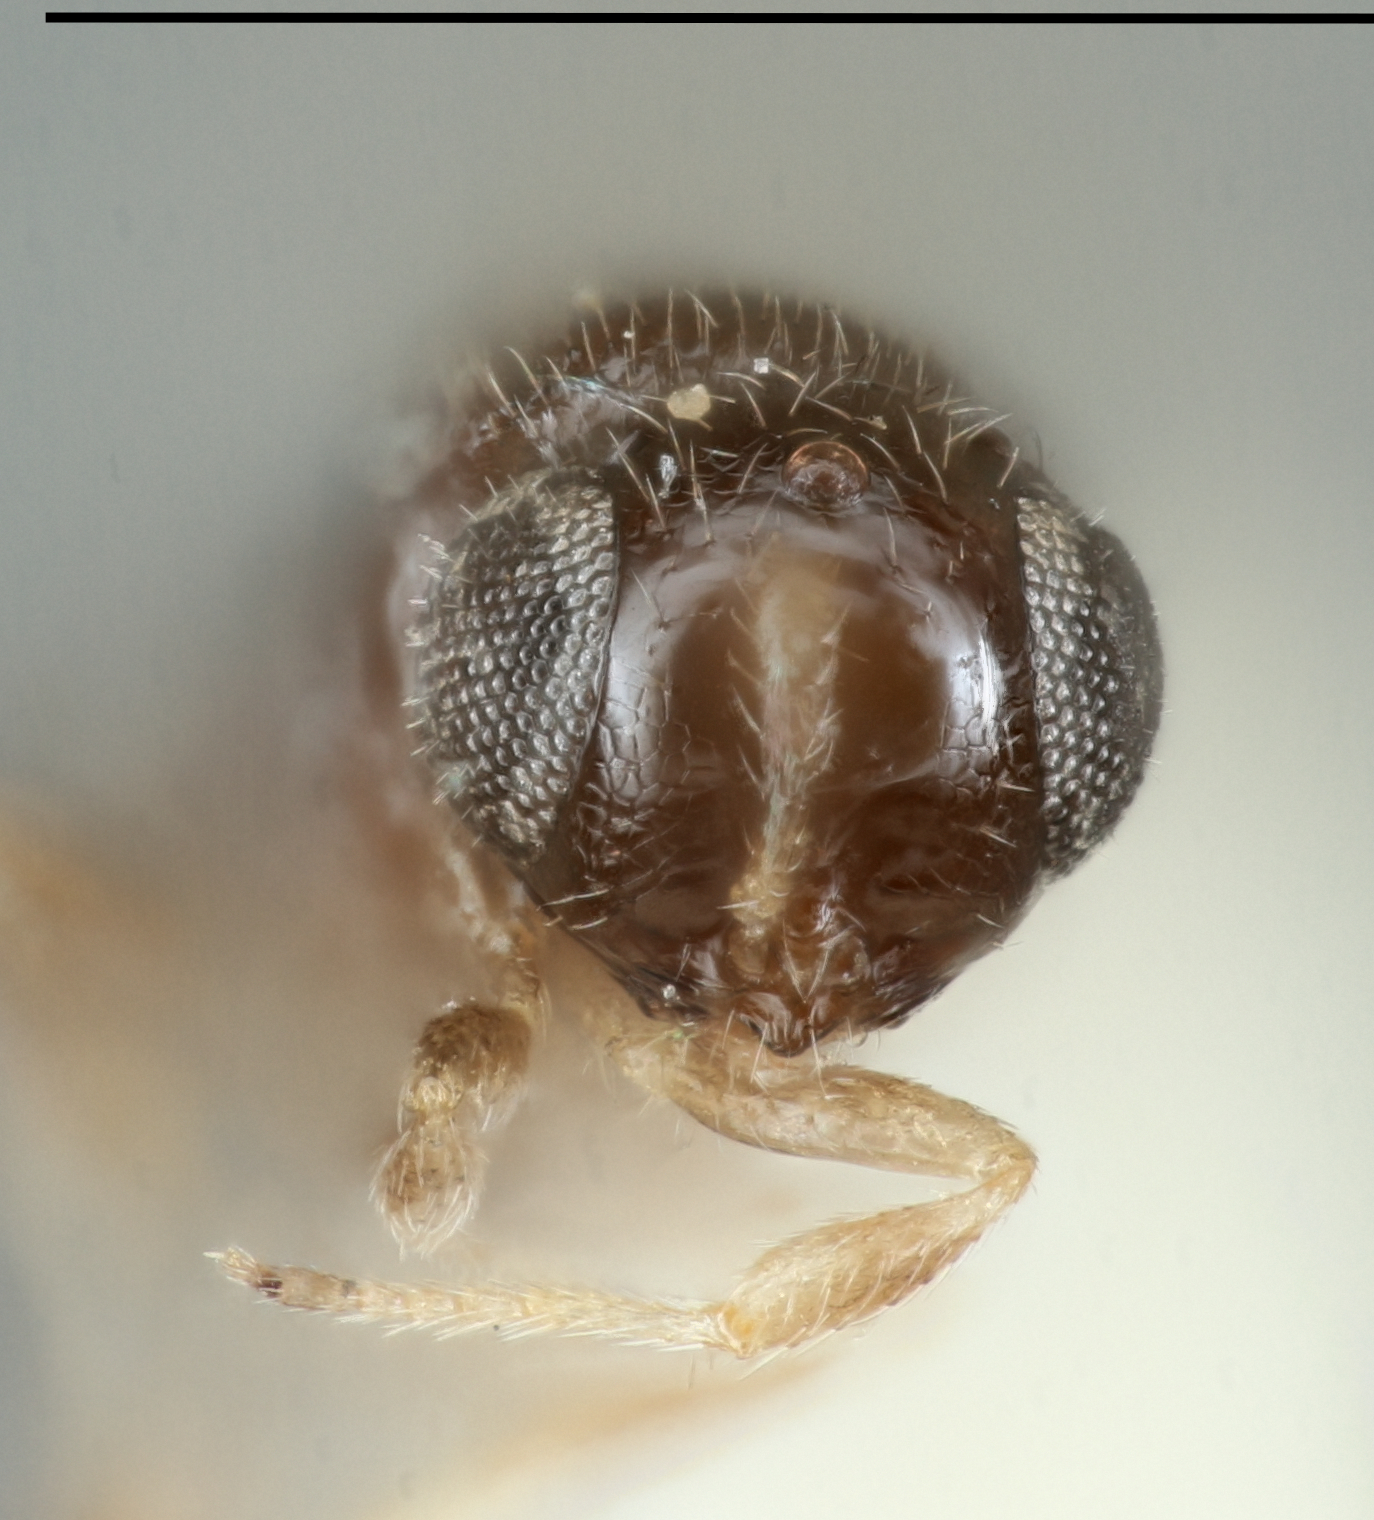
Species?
Telenomus lobatus
